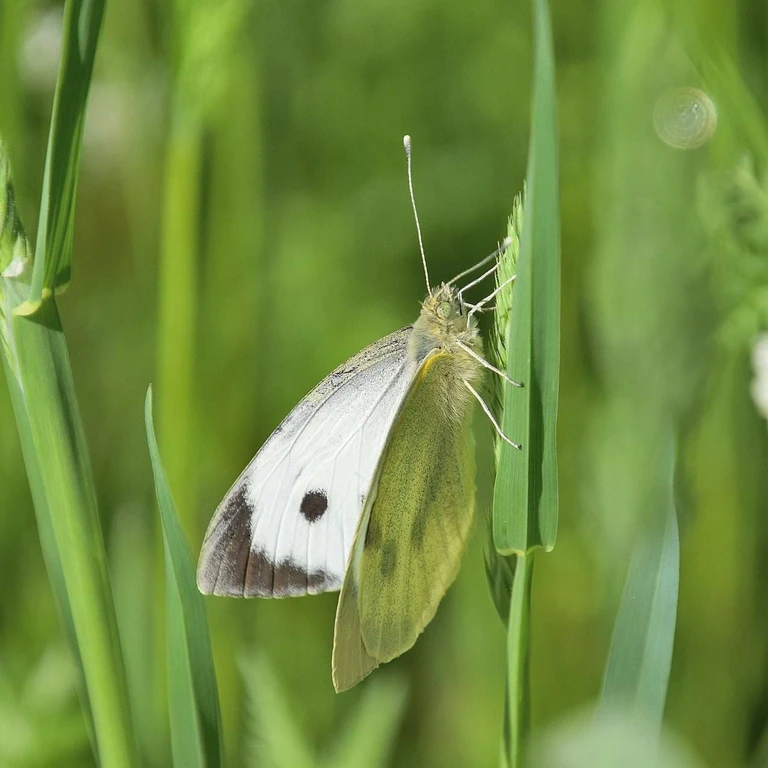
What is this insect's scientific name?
Pieris brassicae
